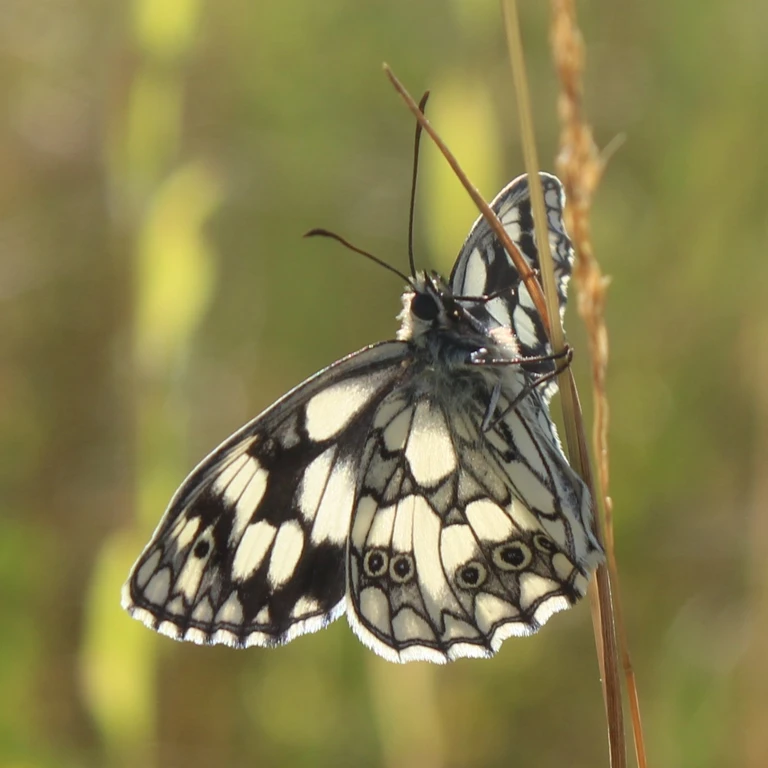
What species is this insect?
Melanargia galathea
